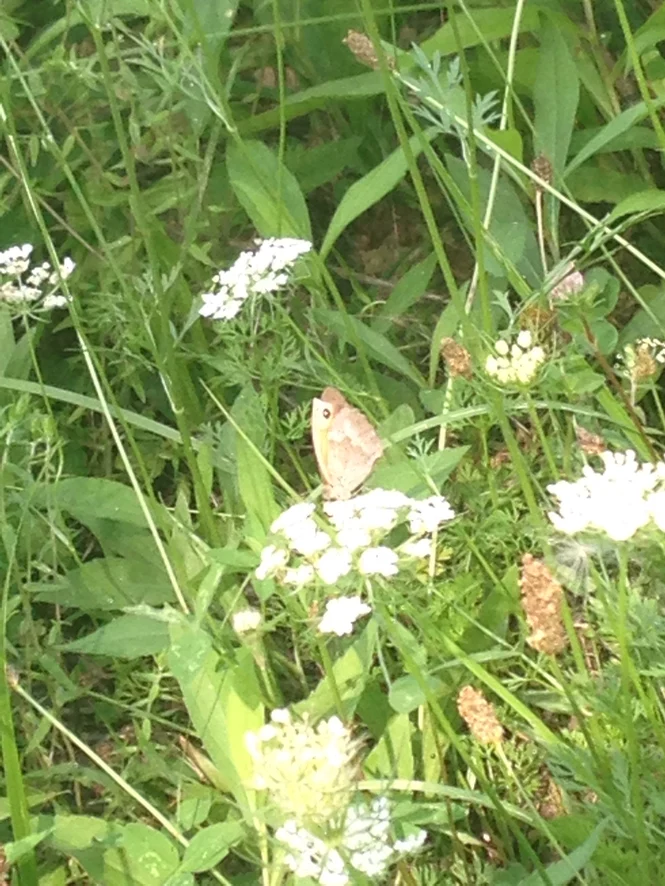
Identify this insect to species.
Maniola jurtina
